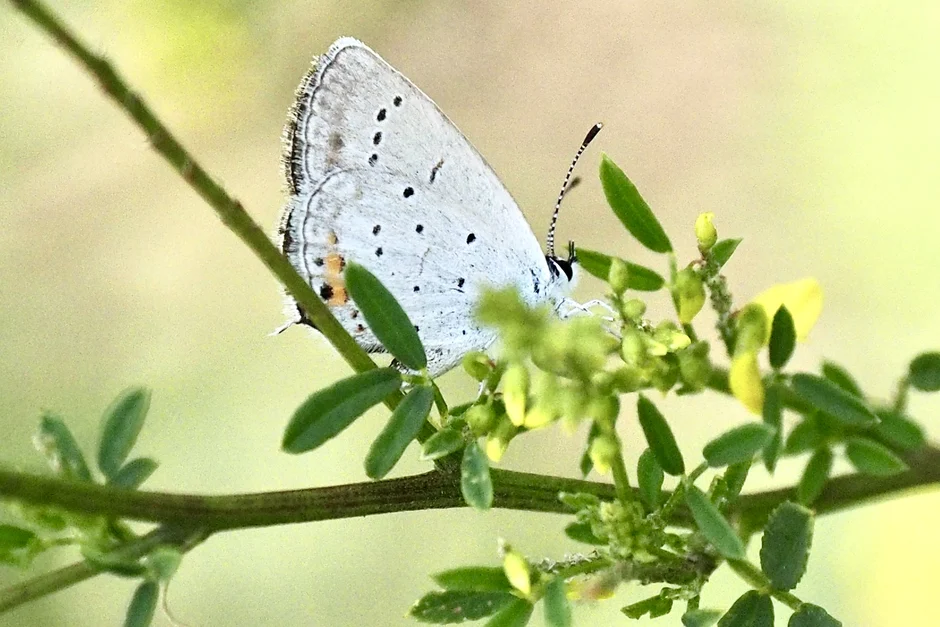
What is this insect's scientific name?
Cupido argiades (also Elkalyce argiades)
